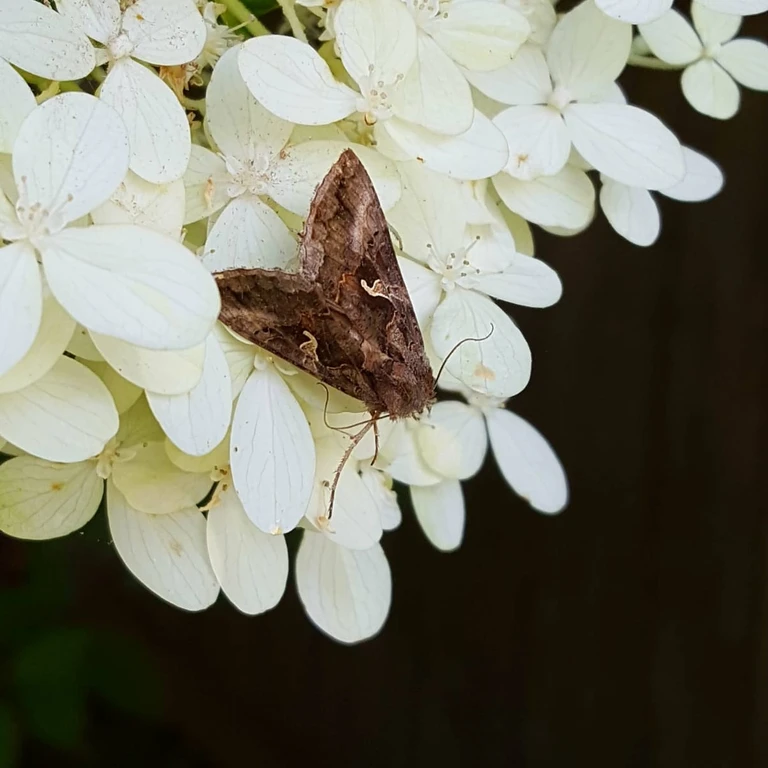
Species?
Autographa gamma
